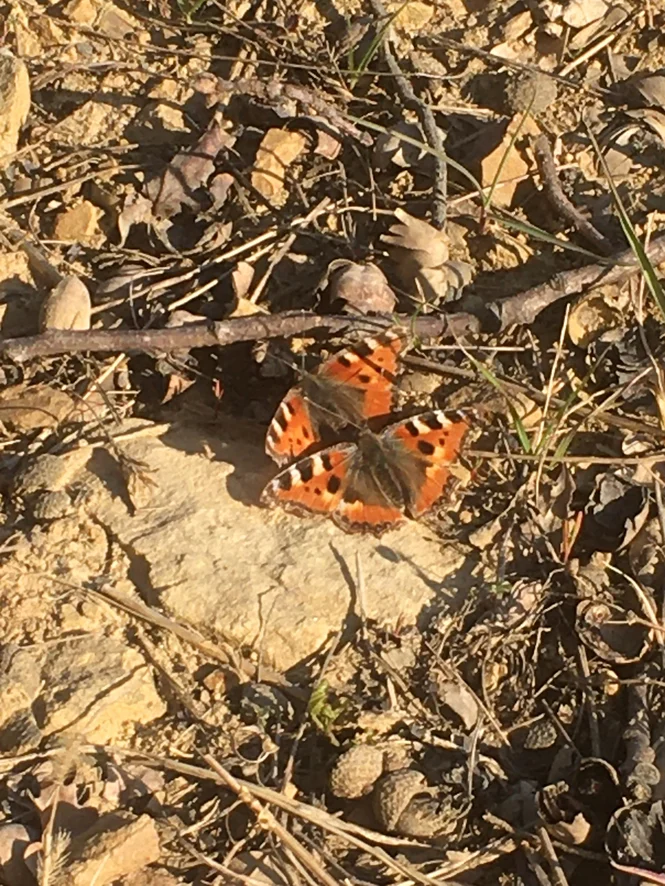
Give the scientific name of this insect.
Aglais urticae
